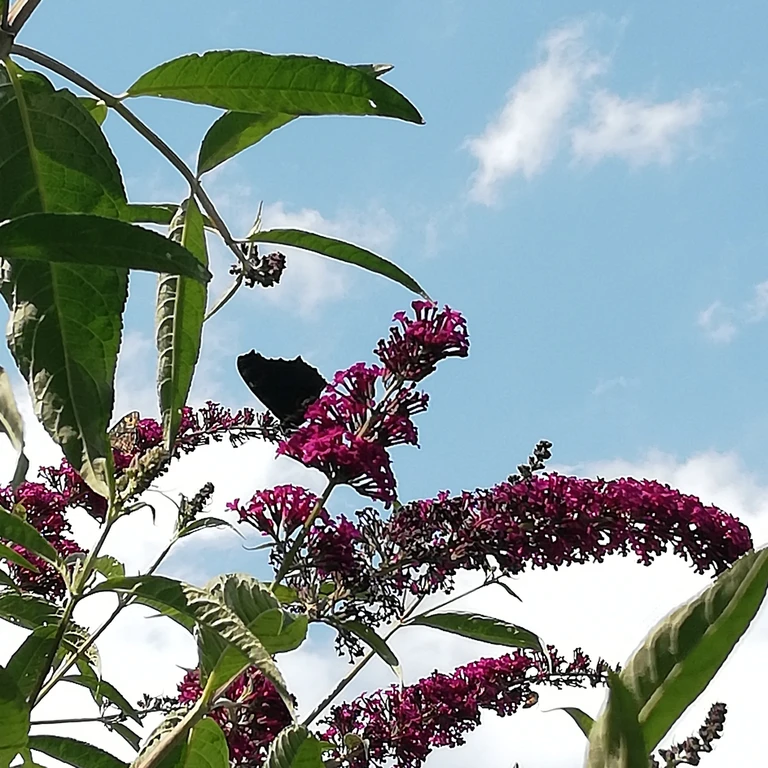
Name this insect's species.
Aglais io
